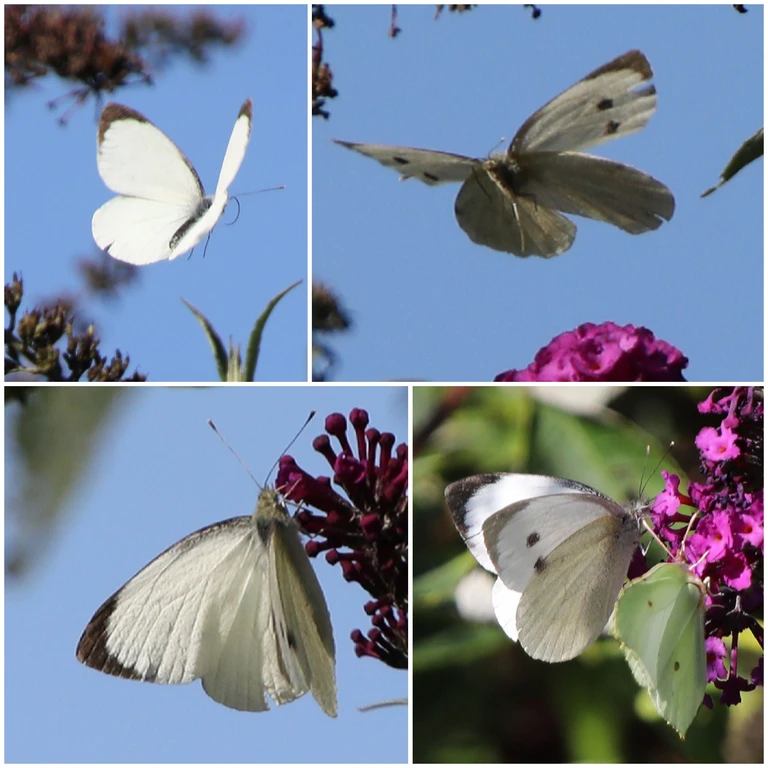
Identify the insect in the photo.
Pieris brassicae
